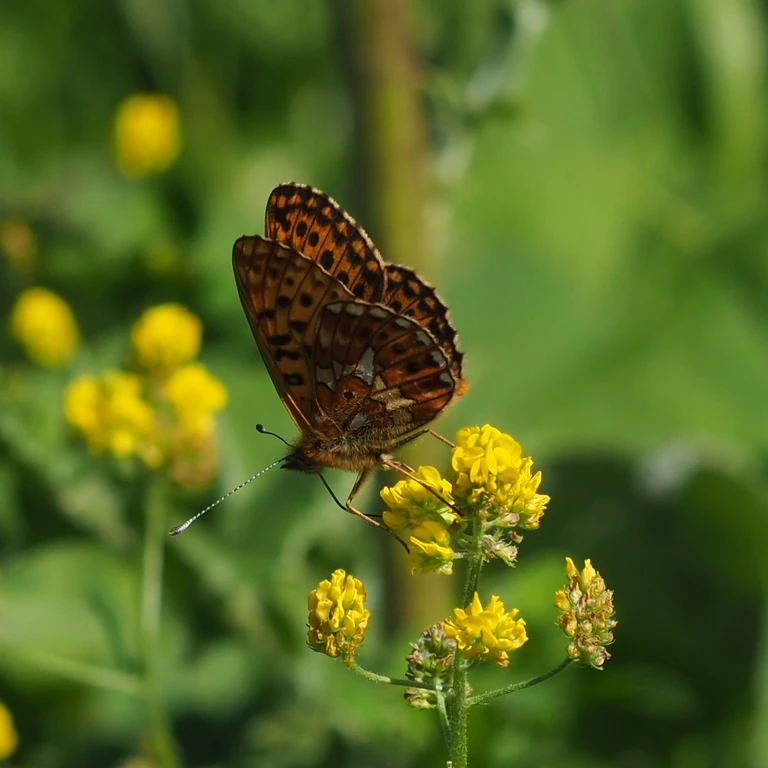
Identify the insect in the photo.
Boloria euphrosyne (also Clossiana euphrosyne)
